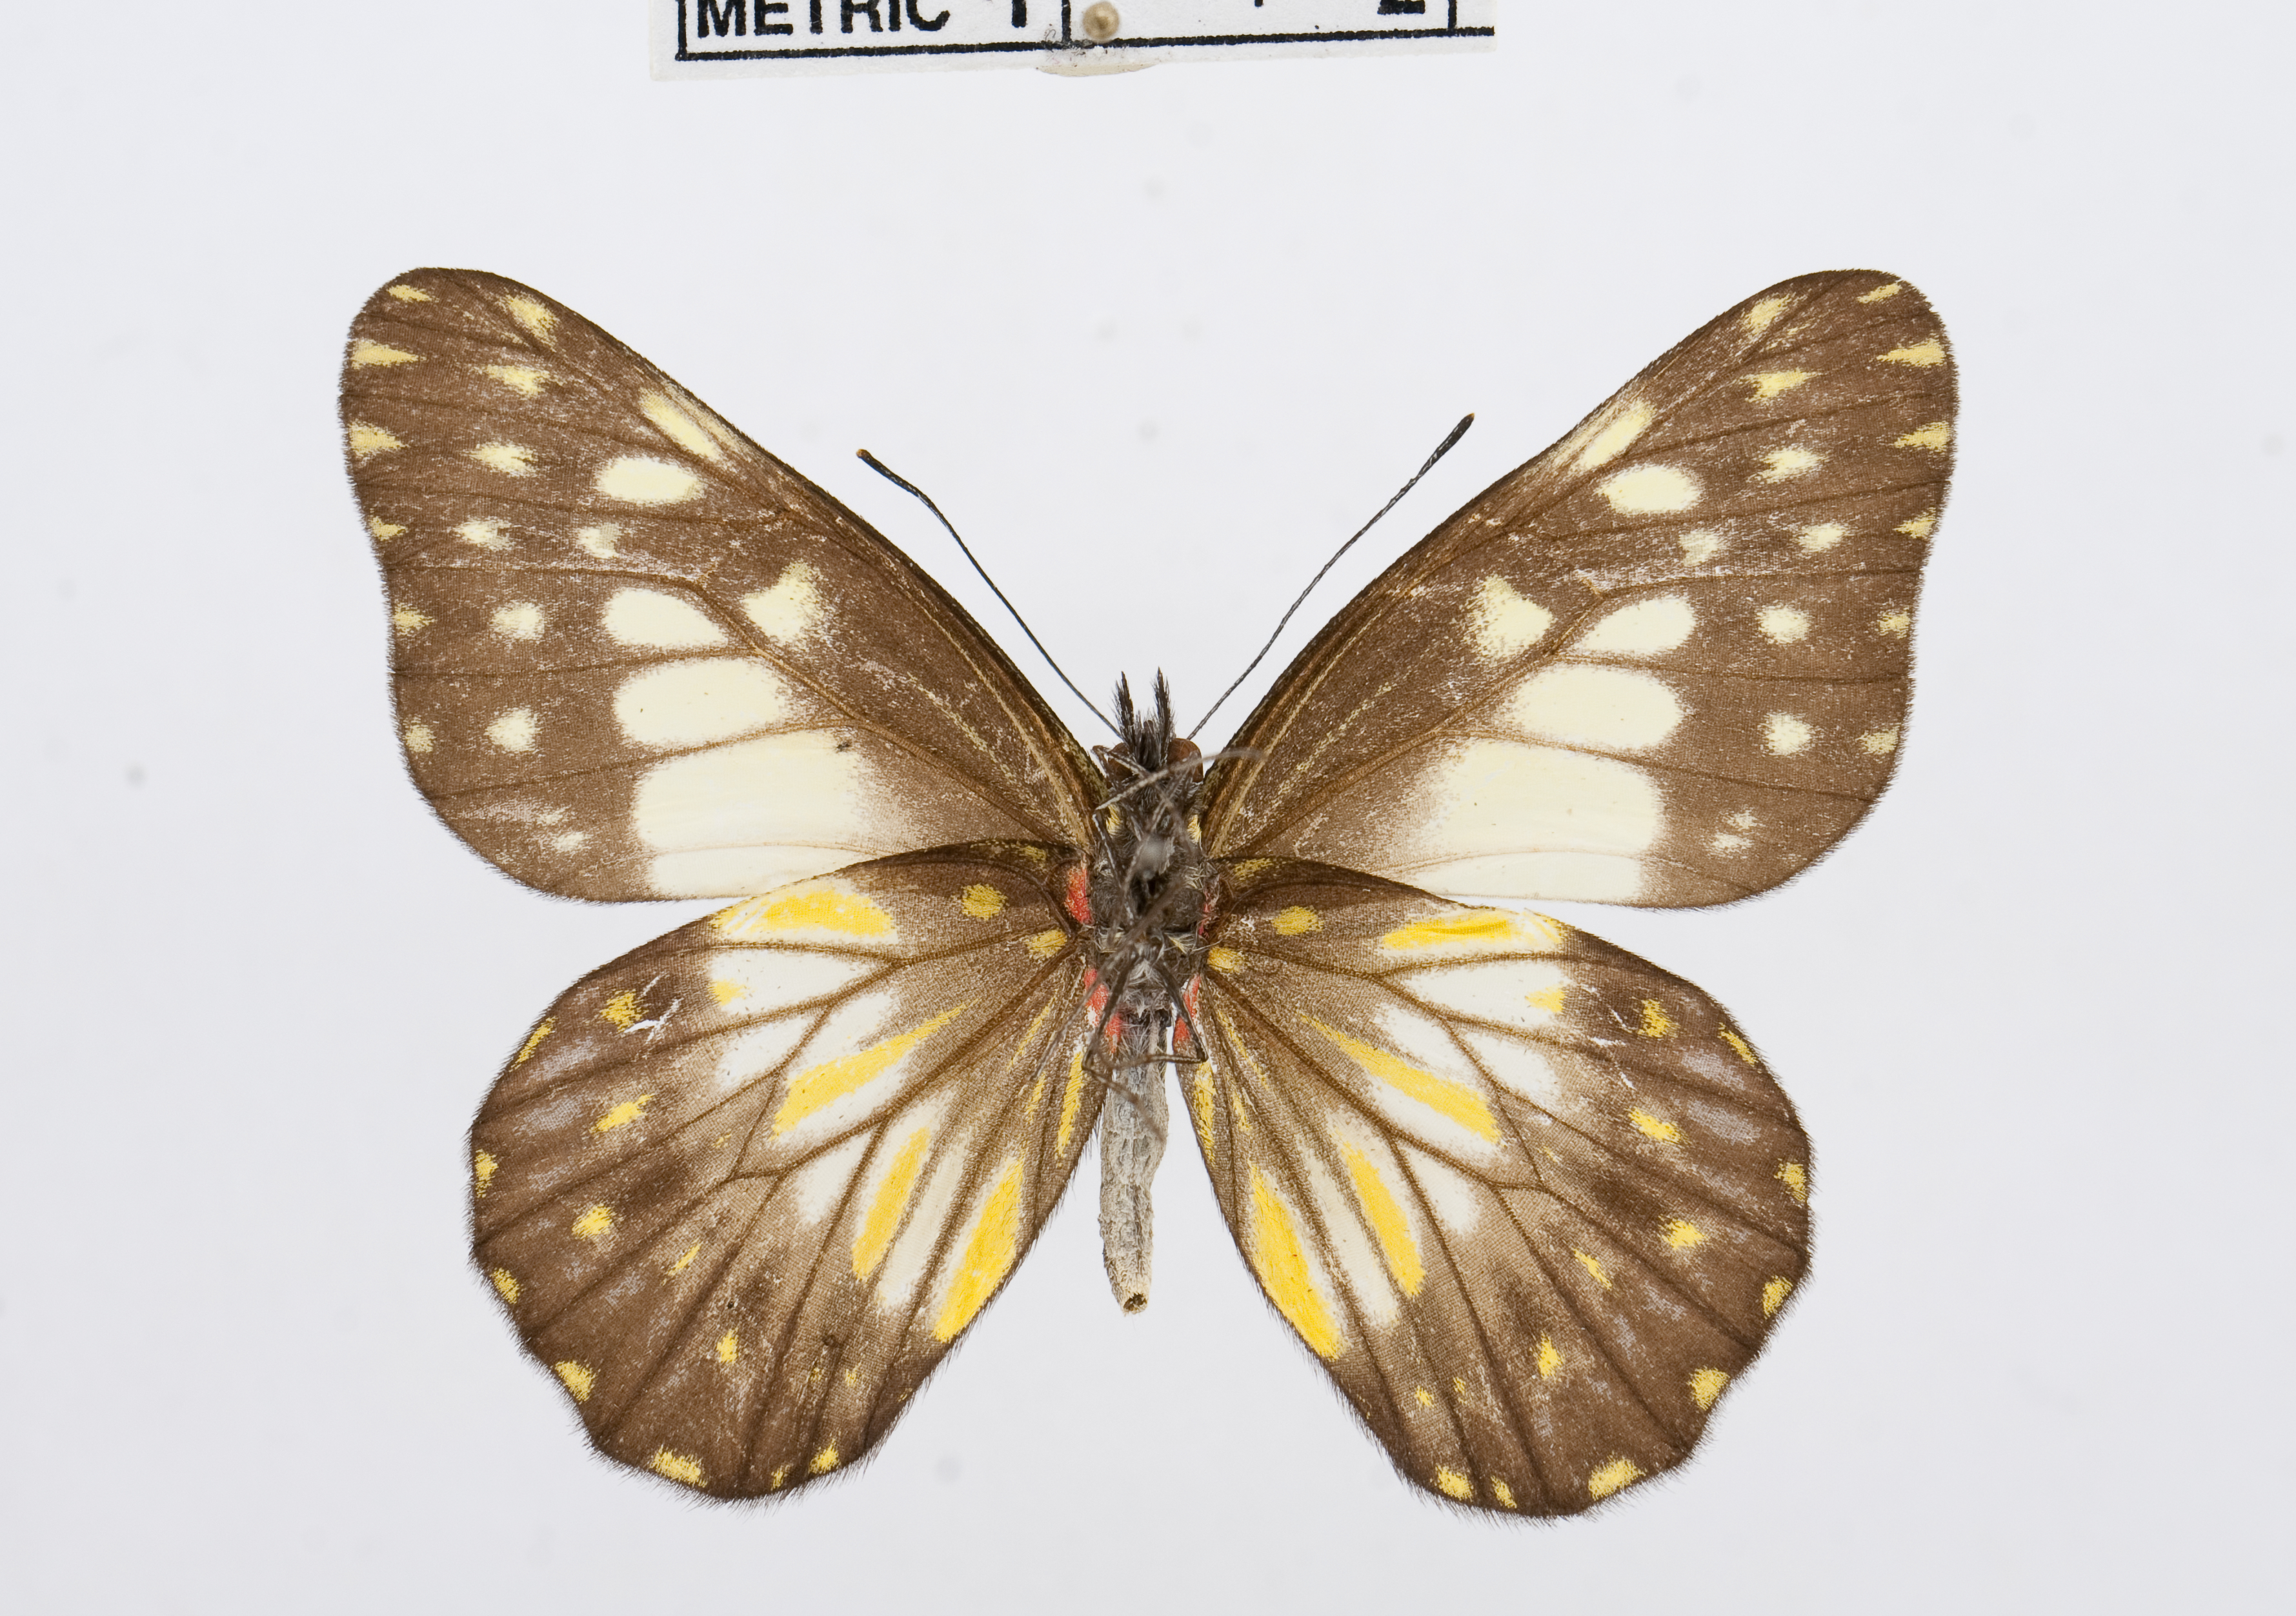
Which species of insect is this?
Catasticta hegemon
